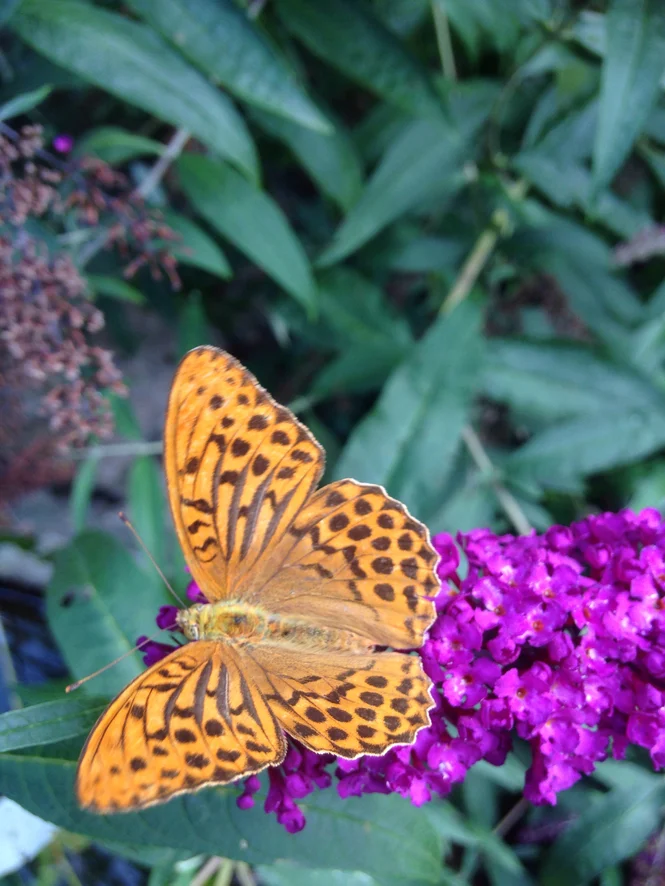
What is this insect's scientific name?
Argynnis paphia
